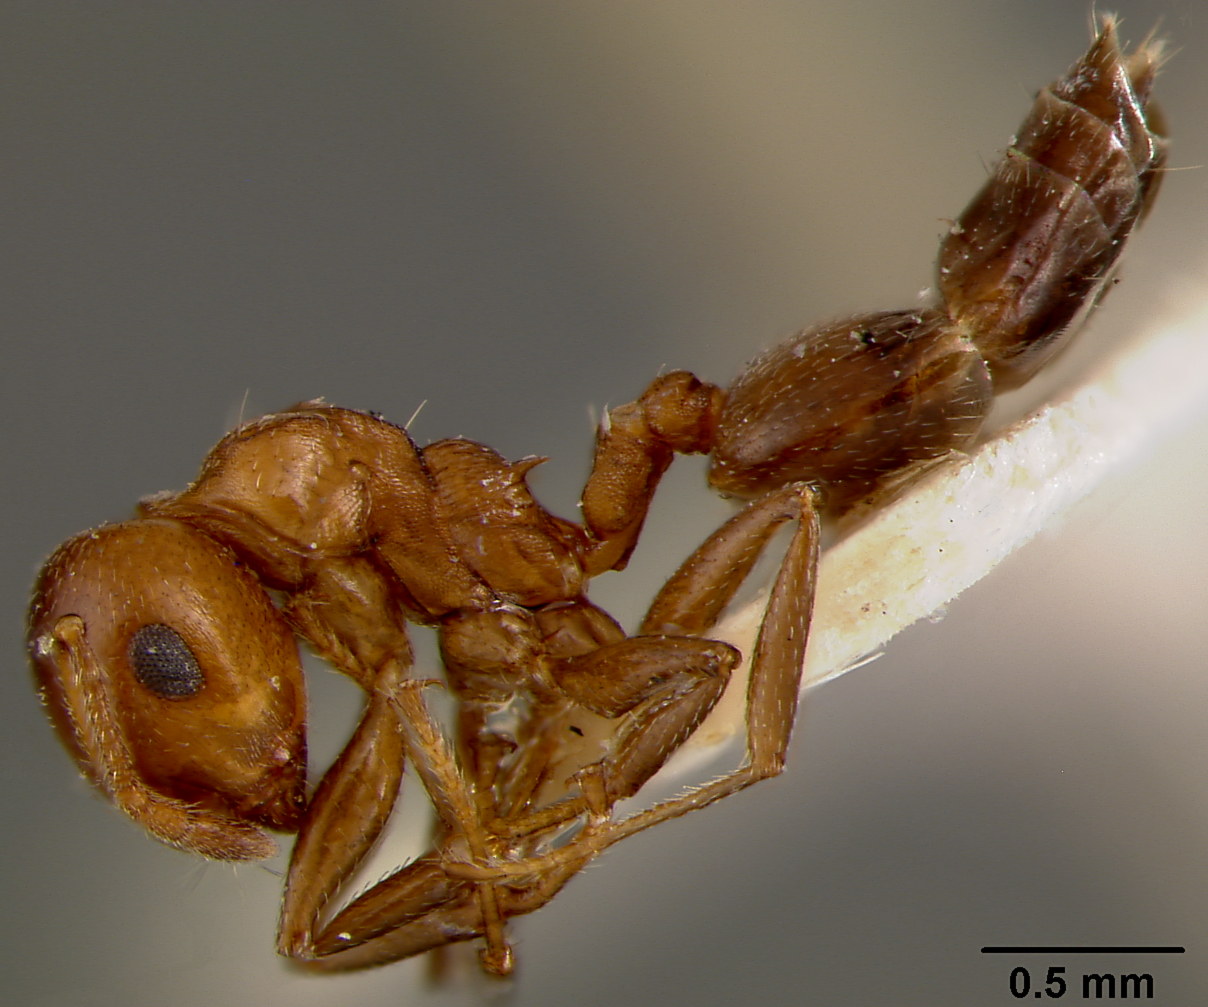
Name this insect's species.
Crematogaster scrutans
